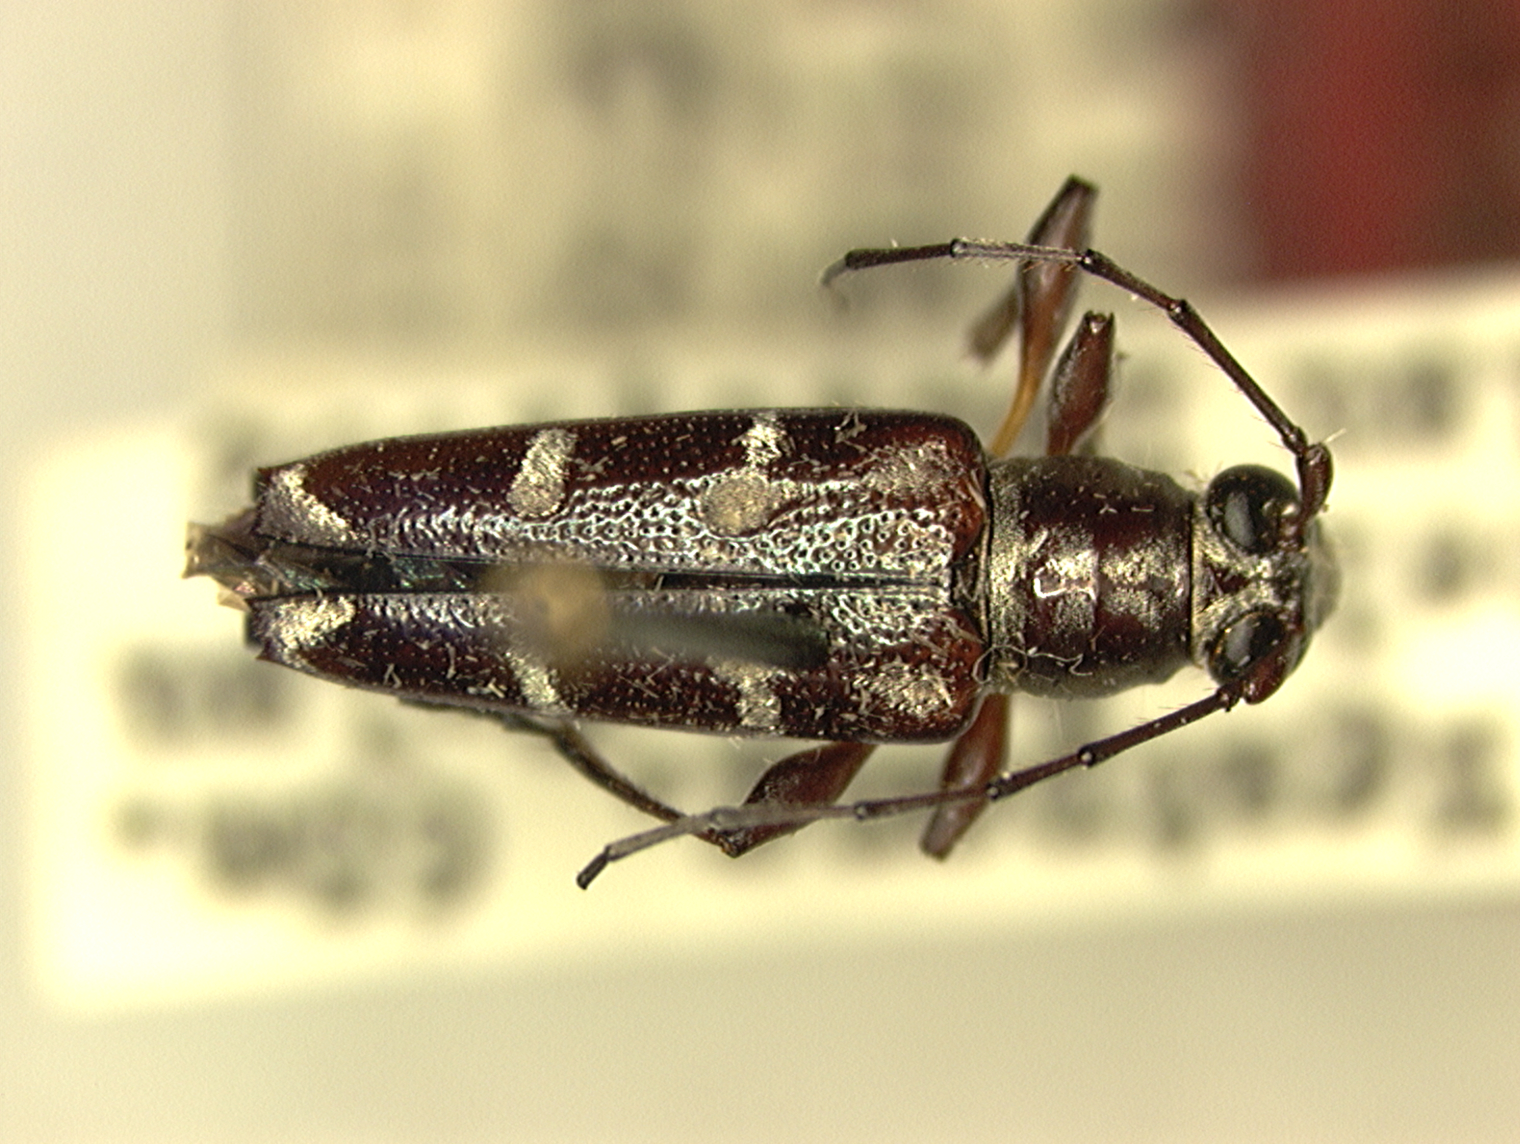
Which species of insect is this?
Glaucytes argentea
